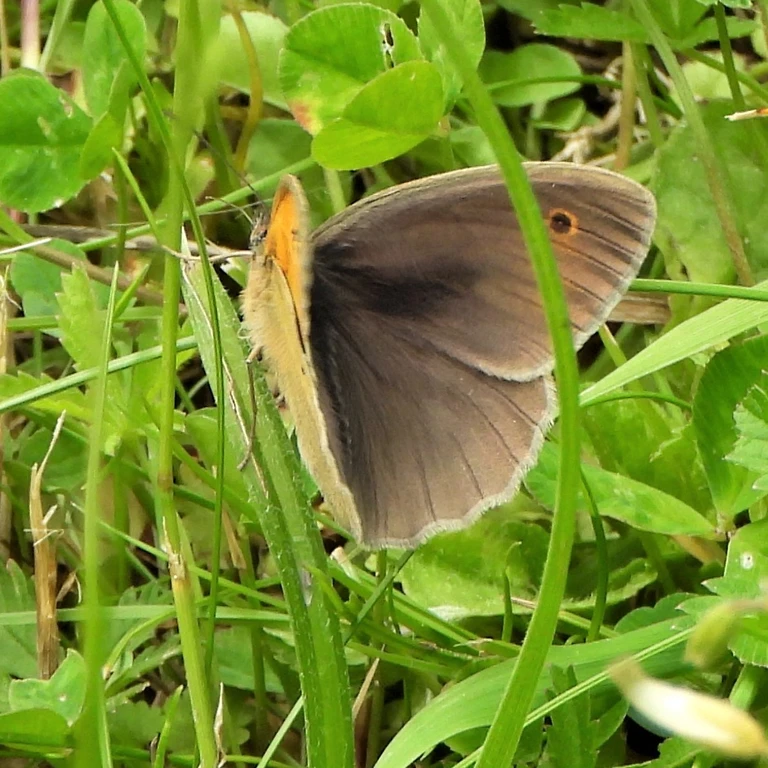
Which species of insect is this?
Maniola jurtina
